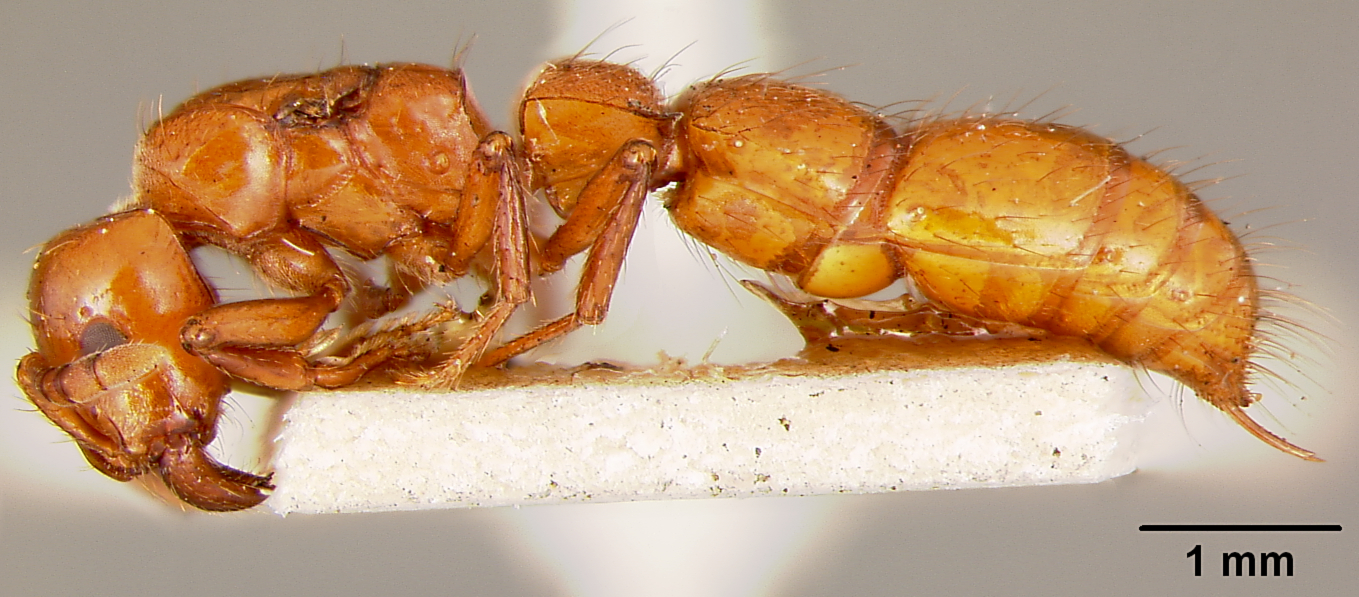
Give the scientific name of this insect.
Phyracaces punctatissima
